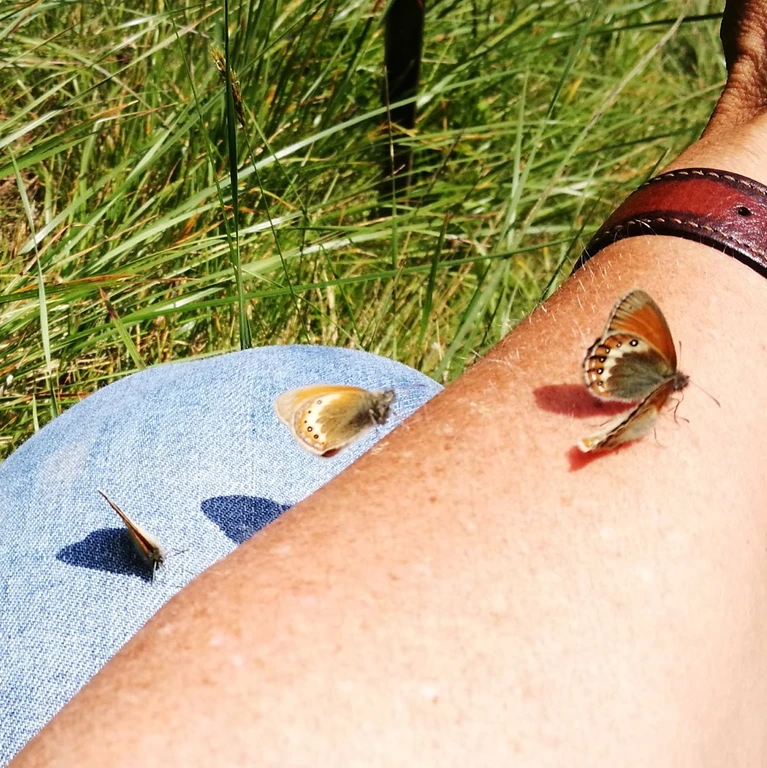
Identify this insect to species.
Coenonympha gardetta
